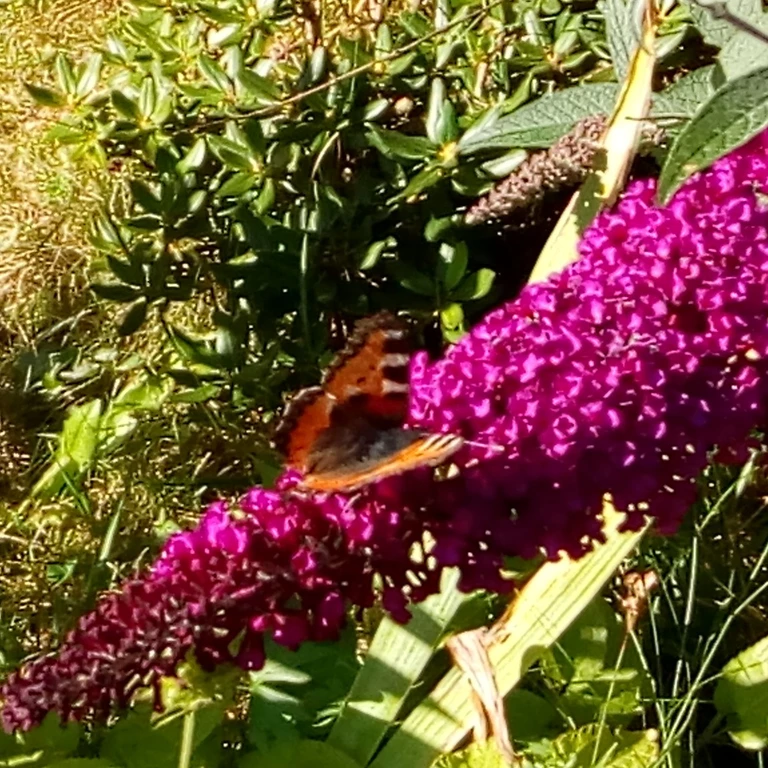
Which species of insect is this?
Aglais urticae
